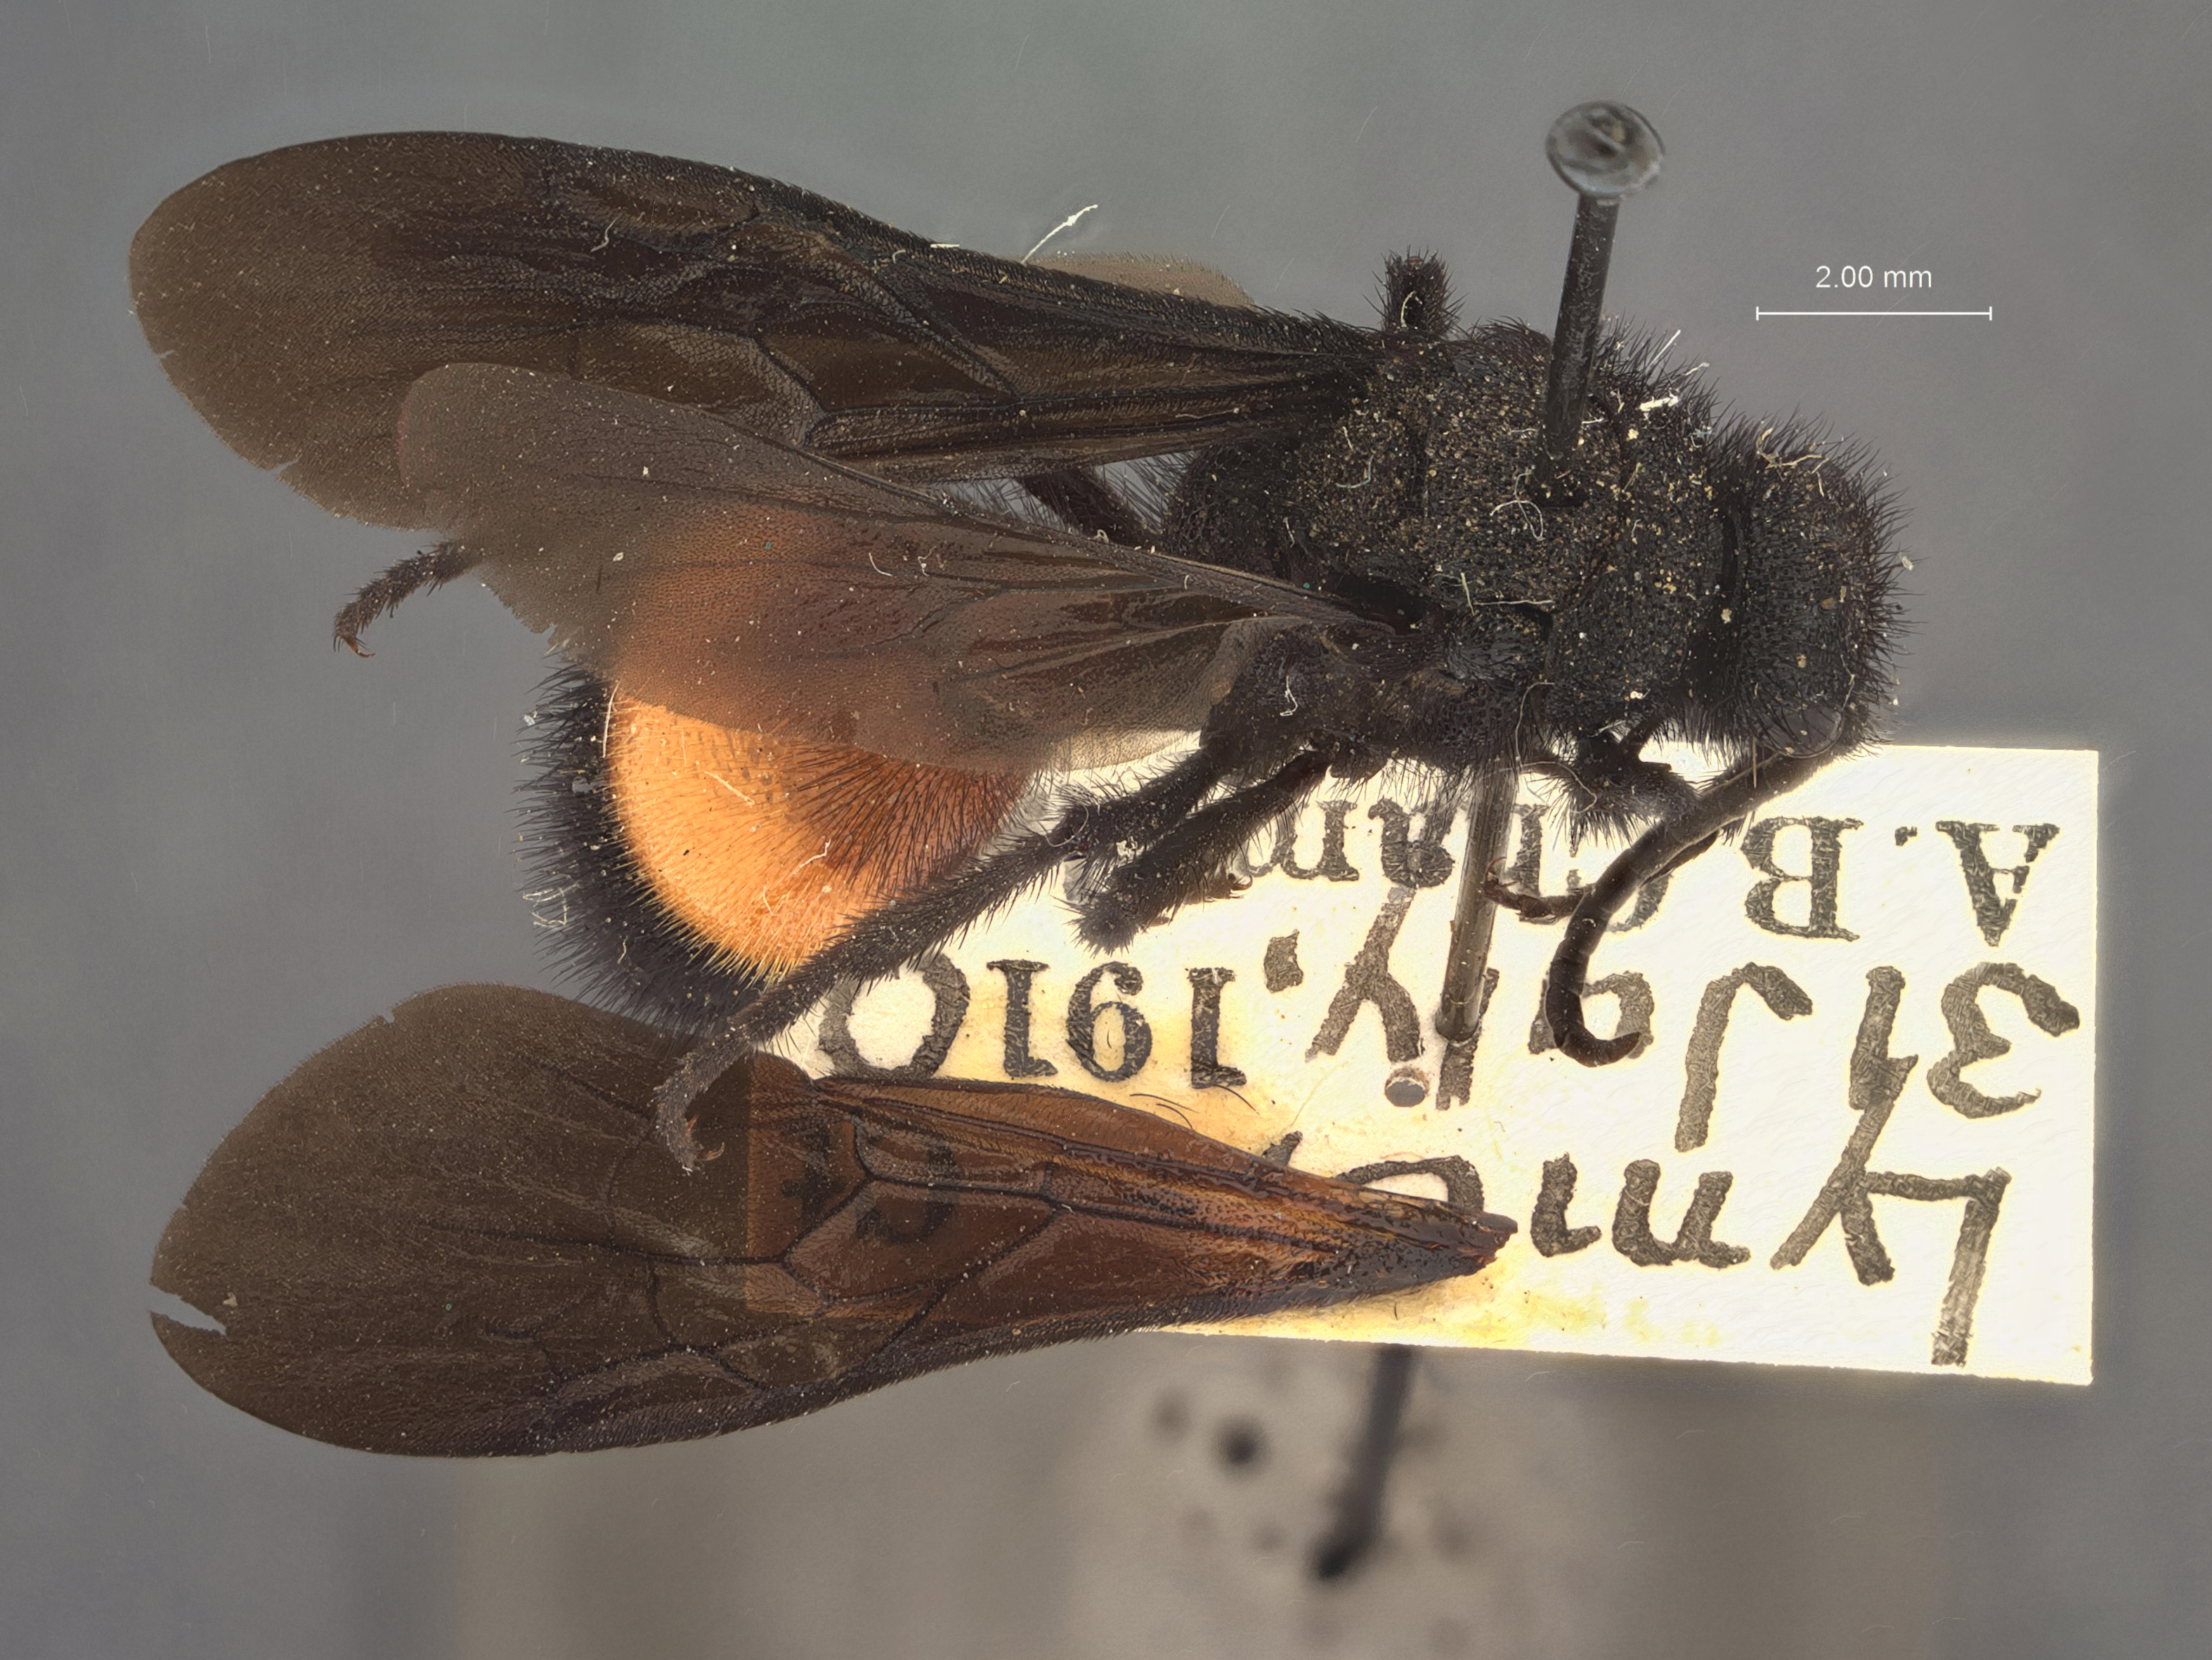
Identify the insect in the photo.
Pycnomutilla harmoniiformis
